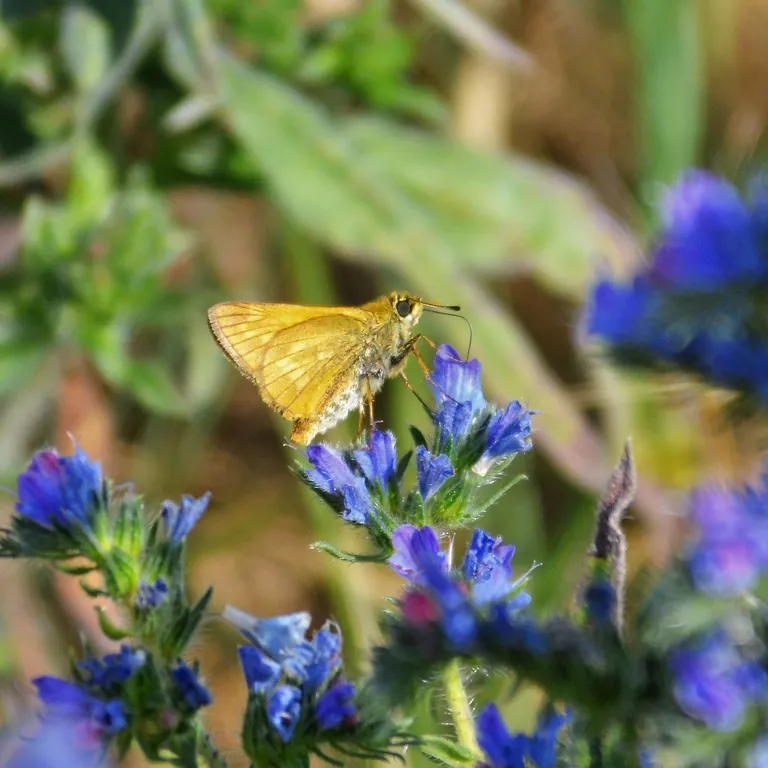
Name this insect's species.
Ochlodes sylvanus (also Ochlodes venata)
